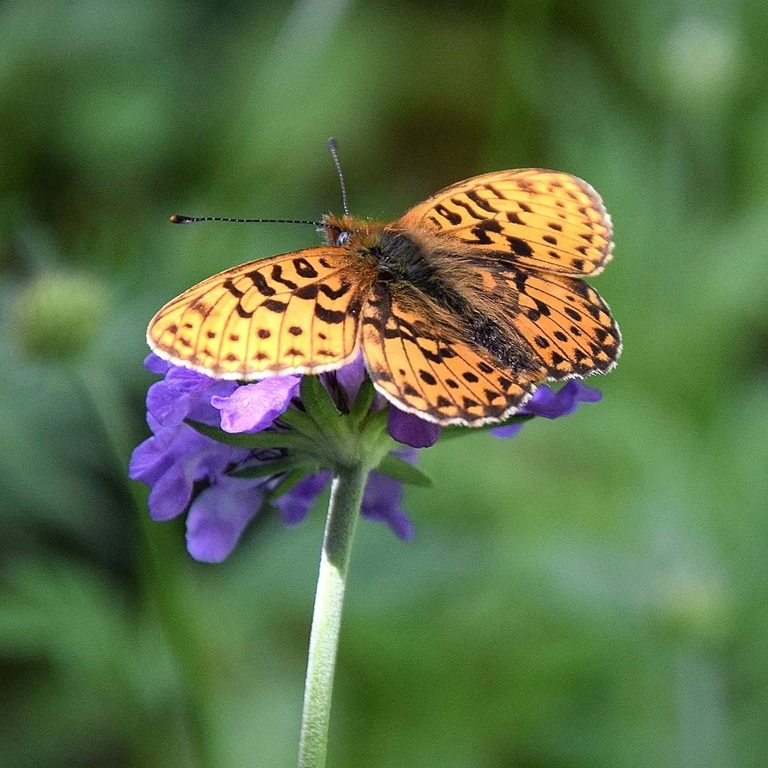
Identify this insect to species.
Boloria euphrosyne (also Clossiana euphrosyne)
